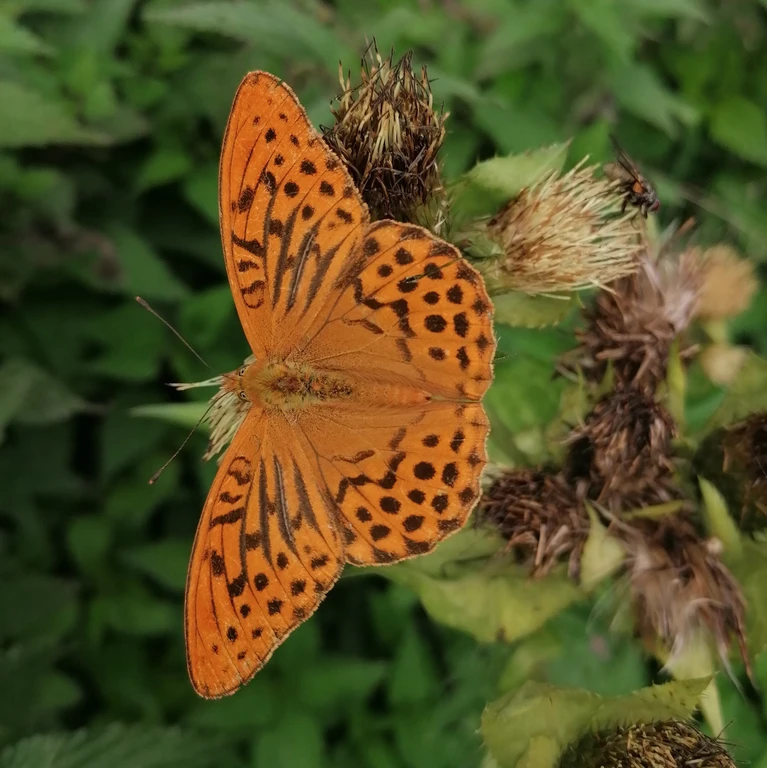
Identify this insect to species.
Argynnis paphia
